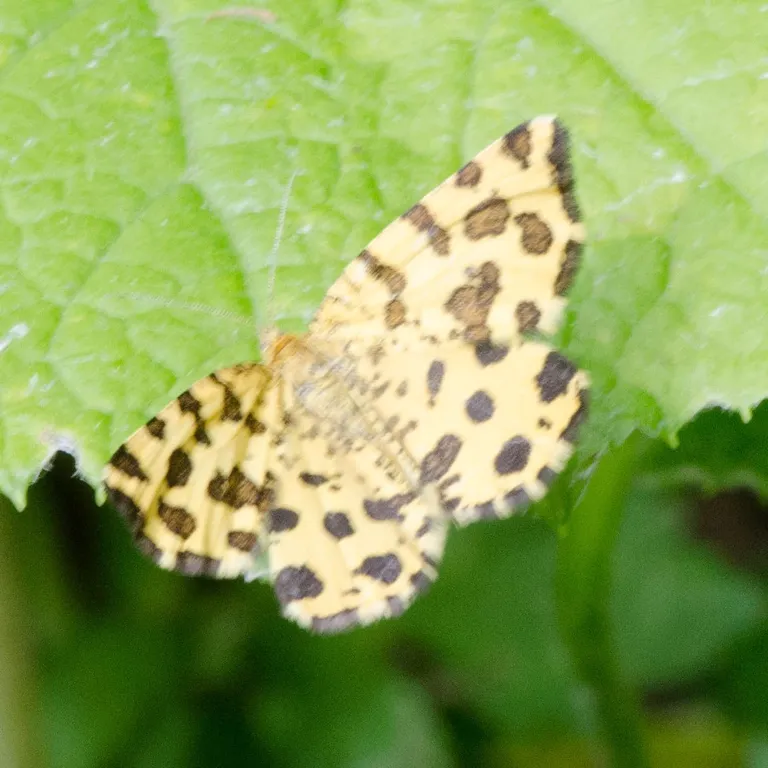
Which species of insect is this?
Pseudopanthera macularia
